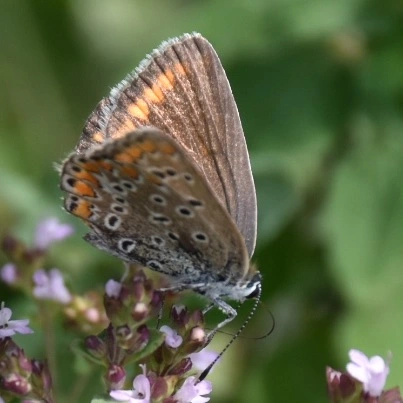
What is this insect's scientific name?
Polyommatus icarus
